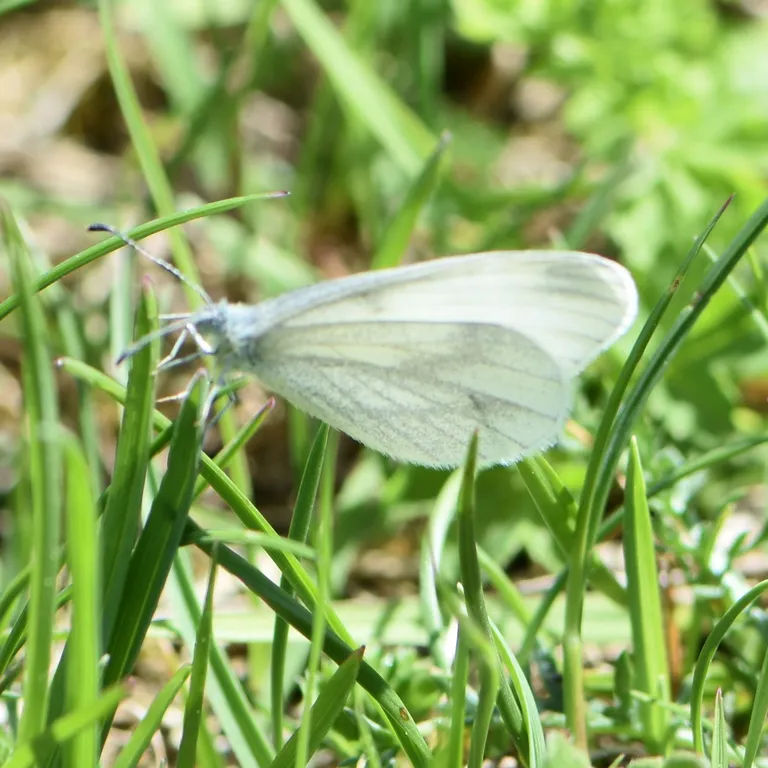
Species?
Leptidea sinapis/juvernica
